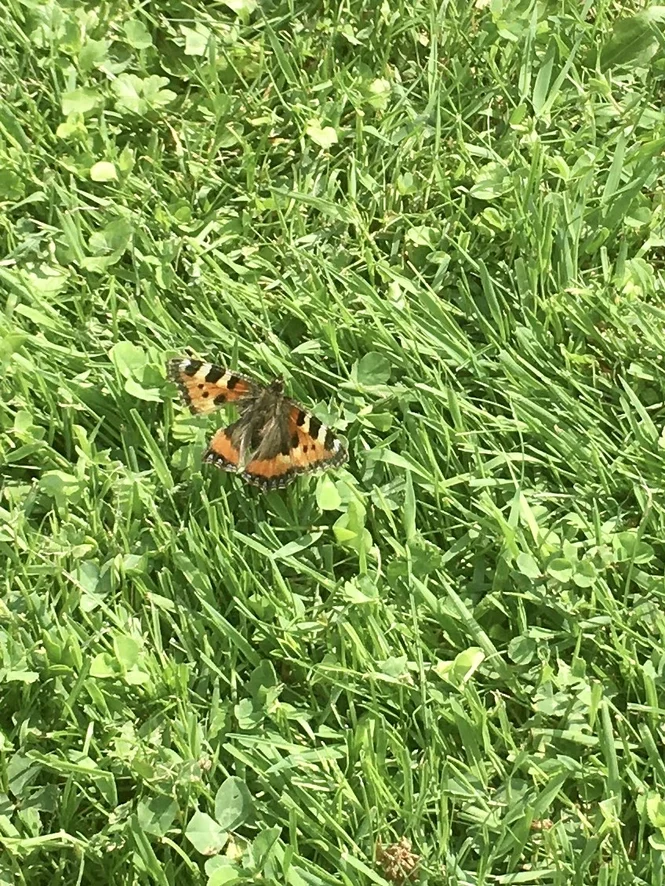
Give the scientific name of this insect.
Aglais urticae
